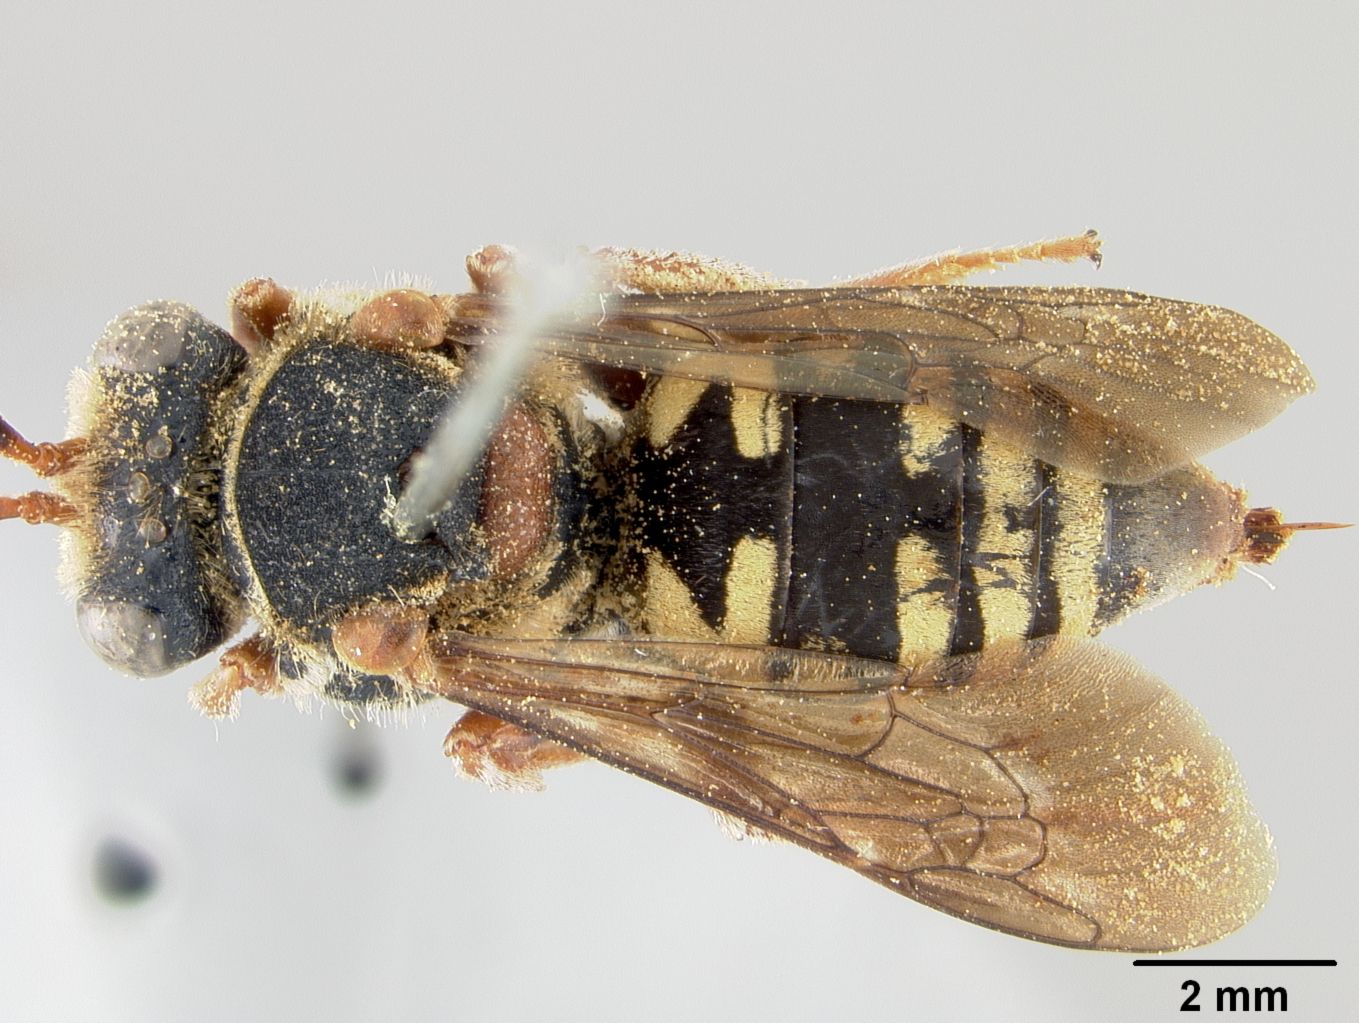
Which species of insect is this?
Triepeolus digueti
